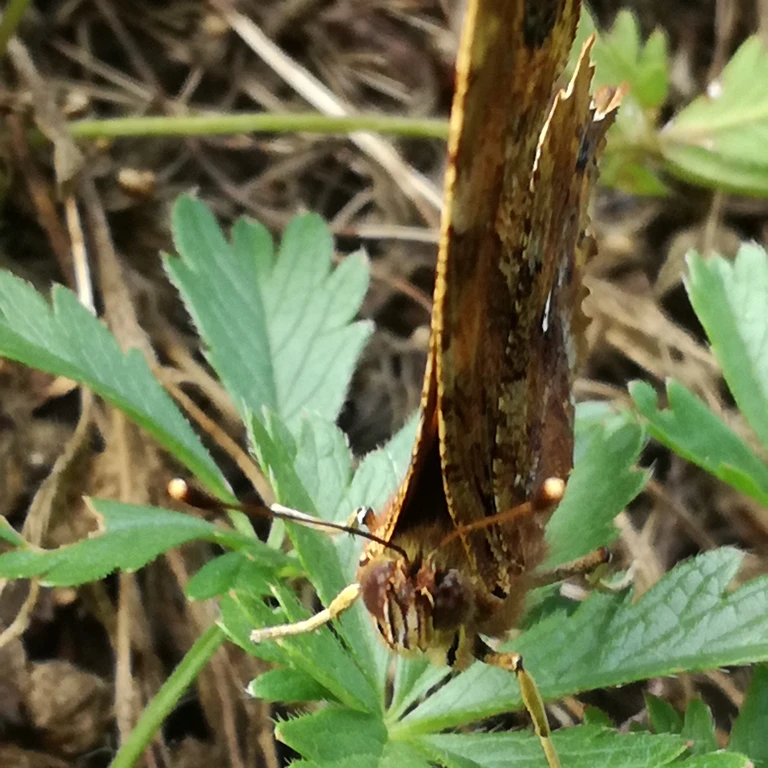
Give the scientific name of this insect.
Polygonia c-album
